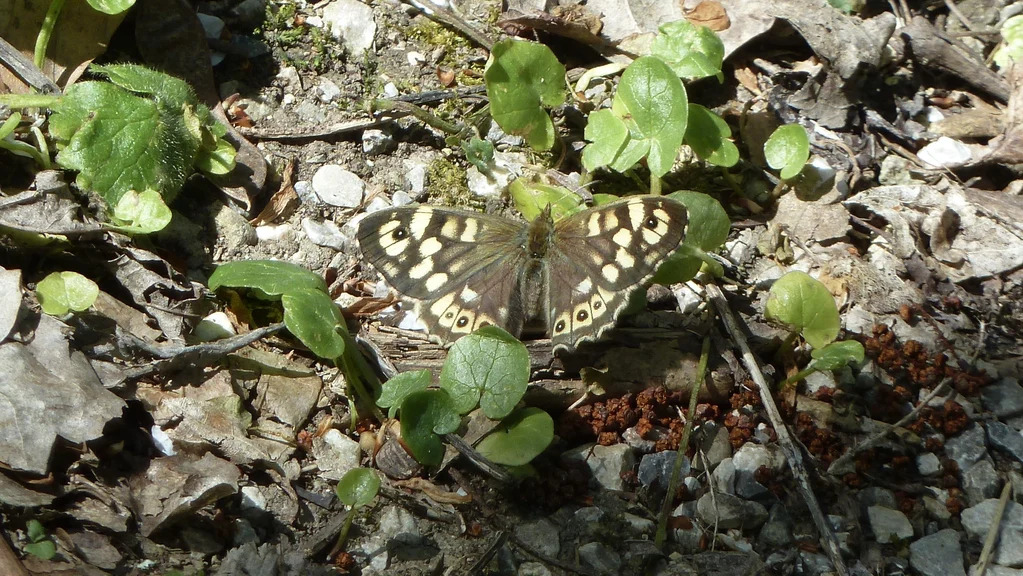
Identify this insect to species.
Pararge aegeria
